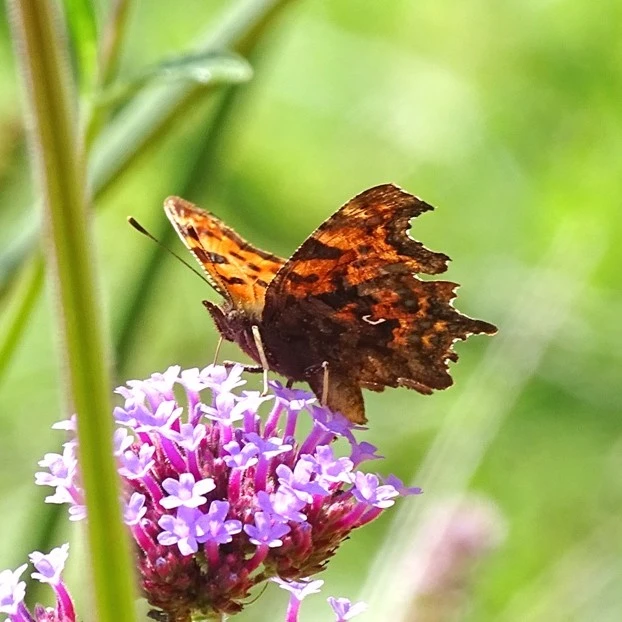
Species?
Polygonia c-album
